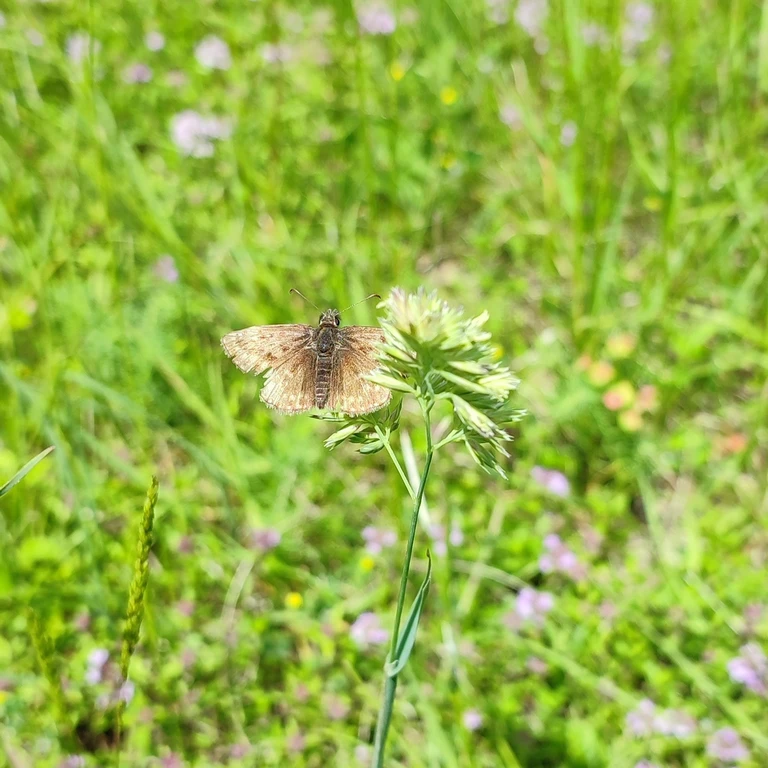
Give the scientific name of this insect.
Erynnis tages
